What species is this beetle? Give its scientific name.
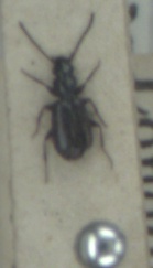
Microlestes maurus
